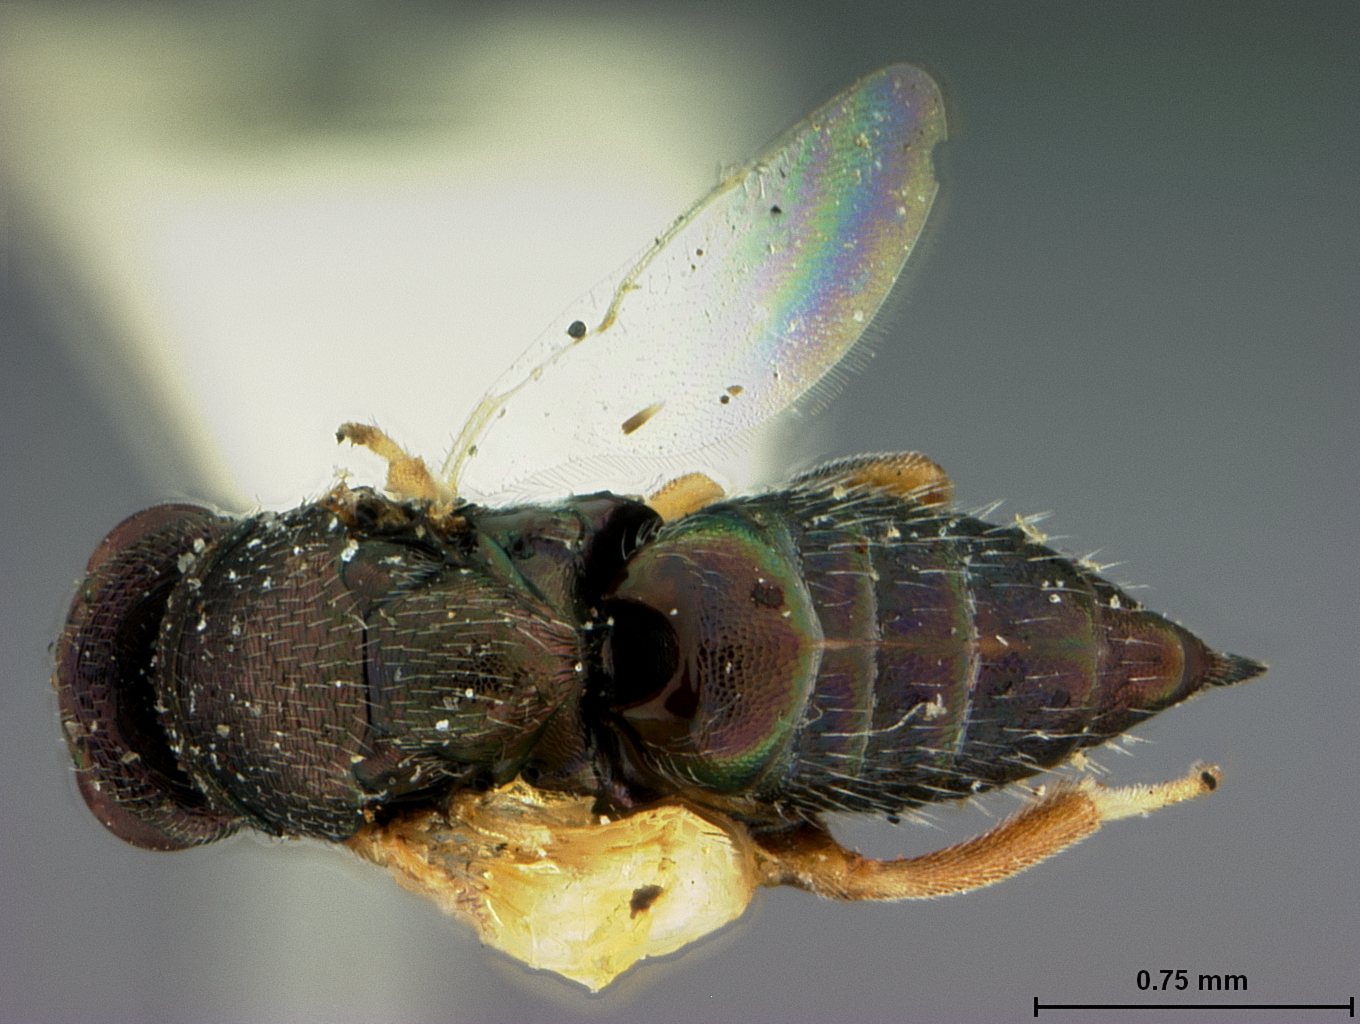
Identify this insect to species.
Ormyrus andricus
